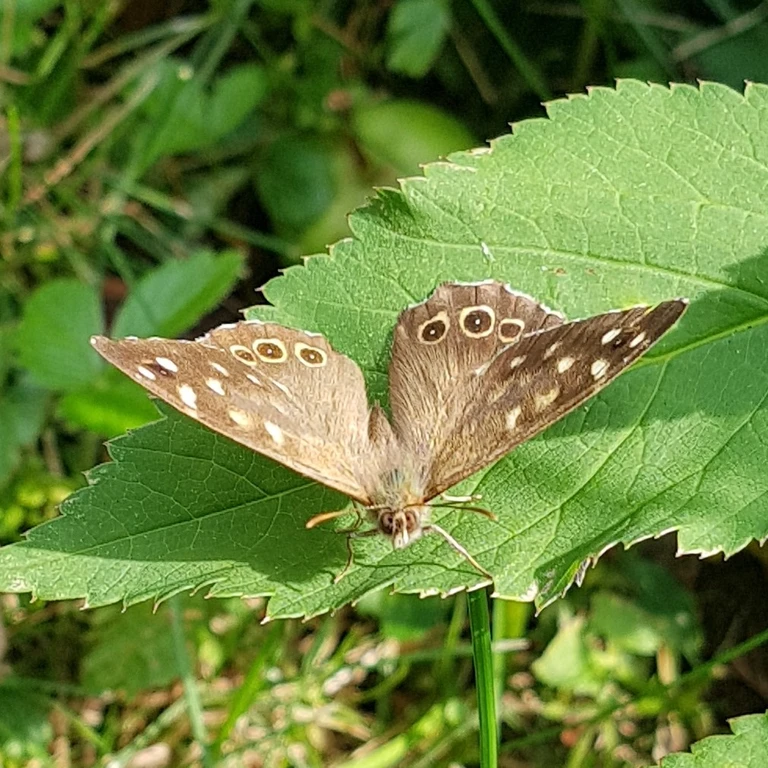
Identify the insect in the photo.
Pararge aegeria
